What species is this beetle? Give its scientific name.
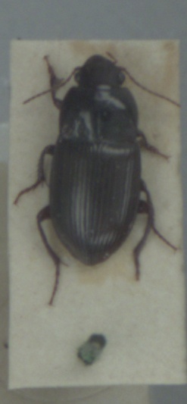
Amara consularis
